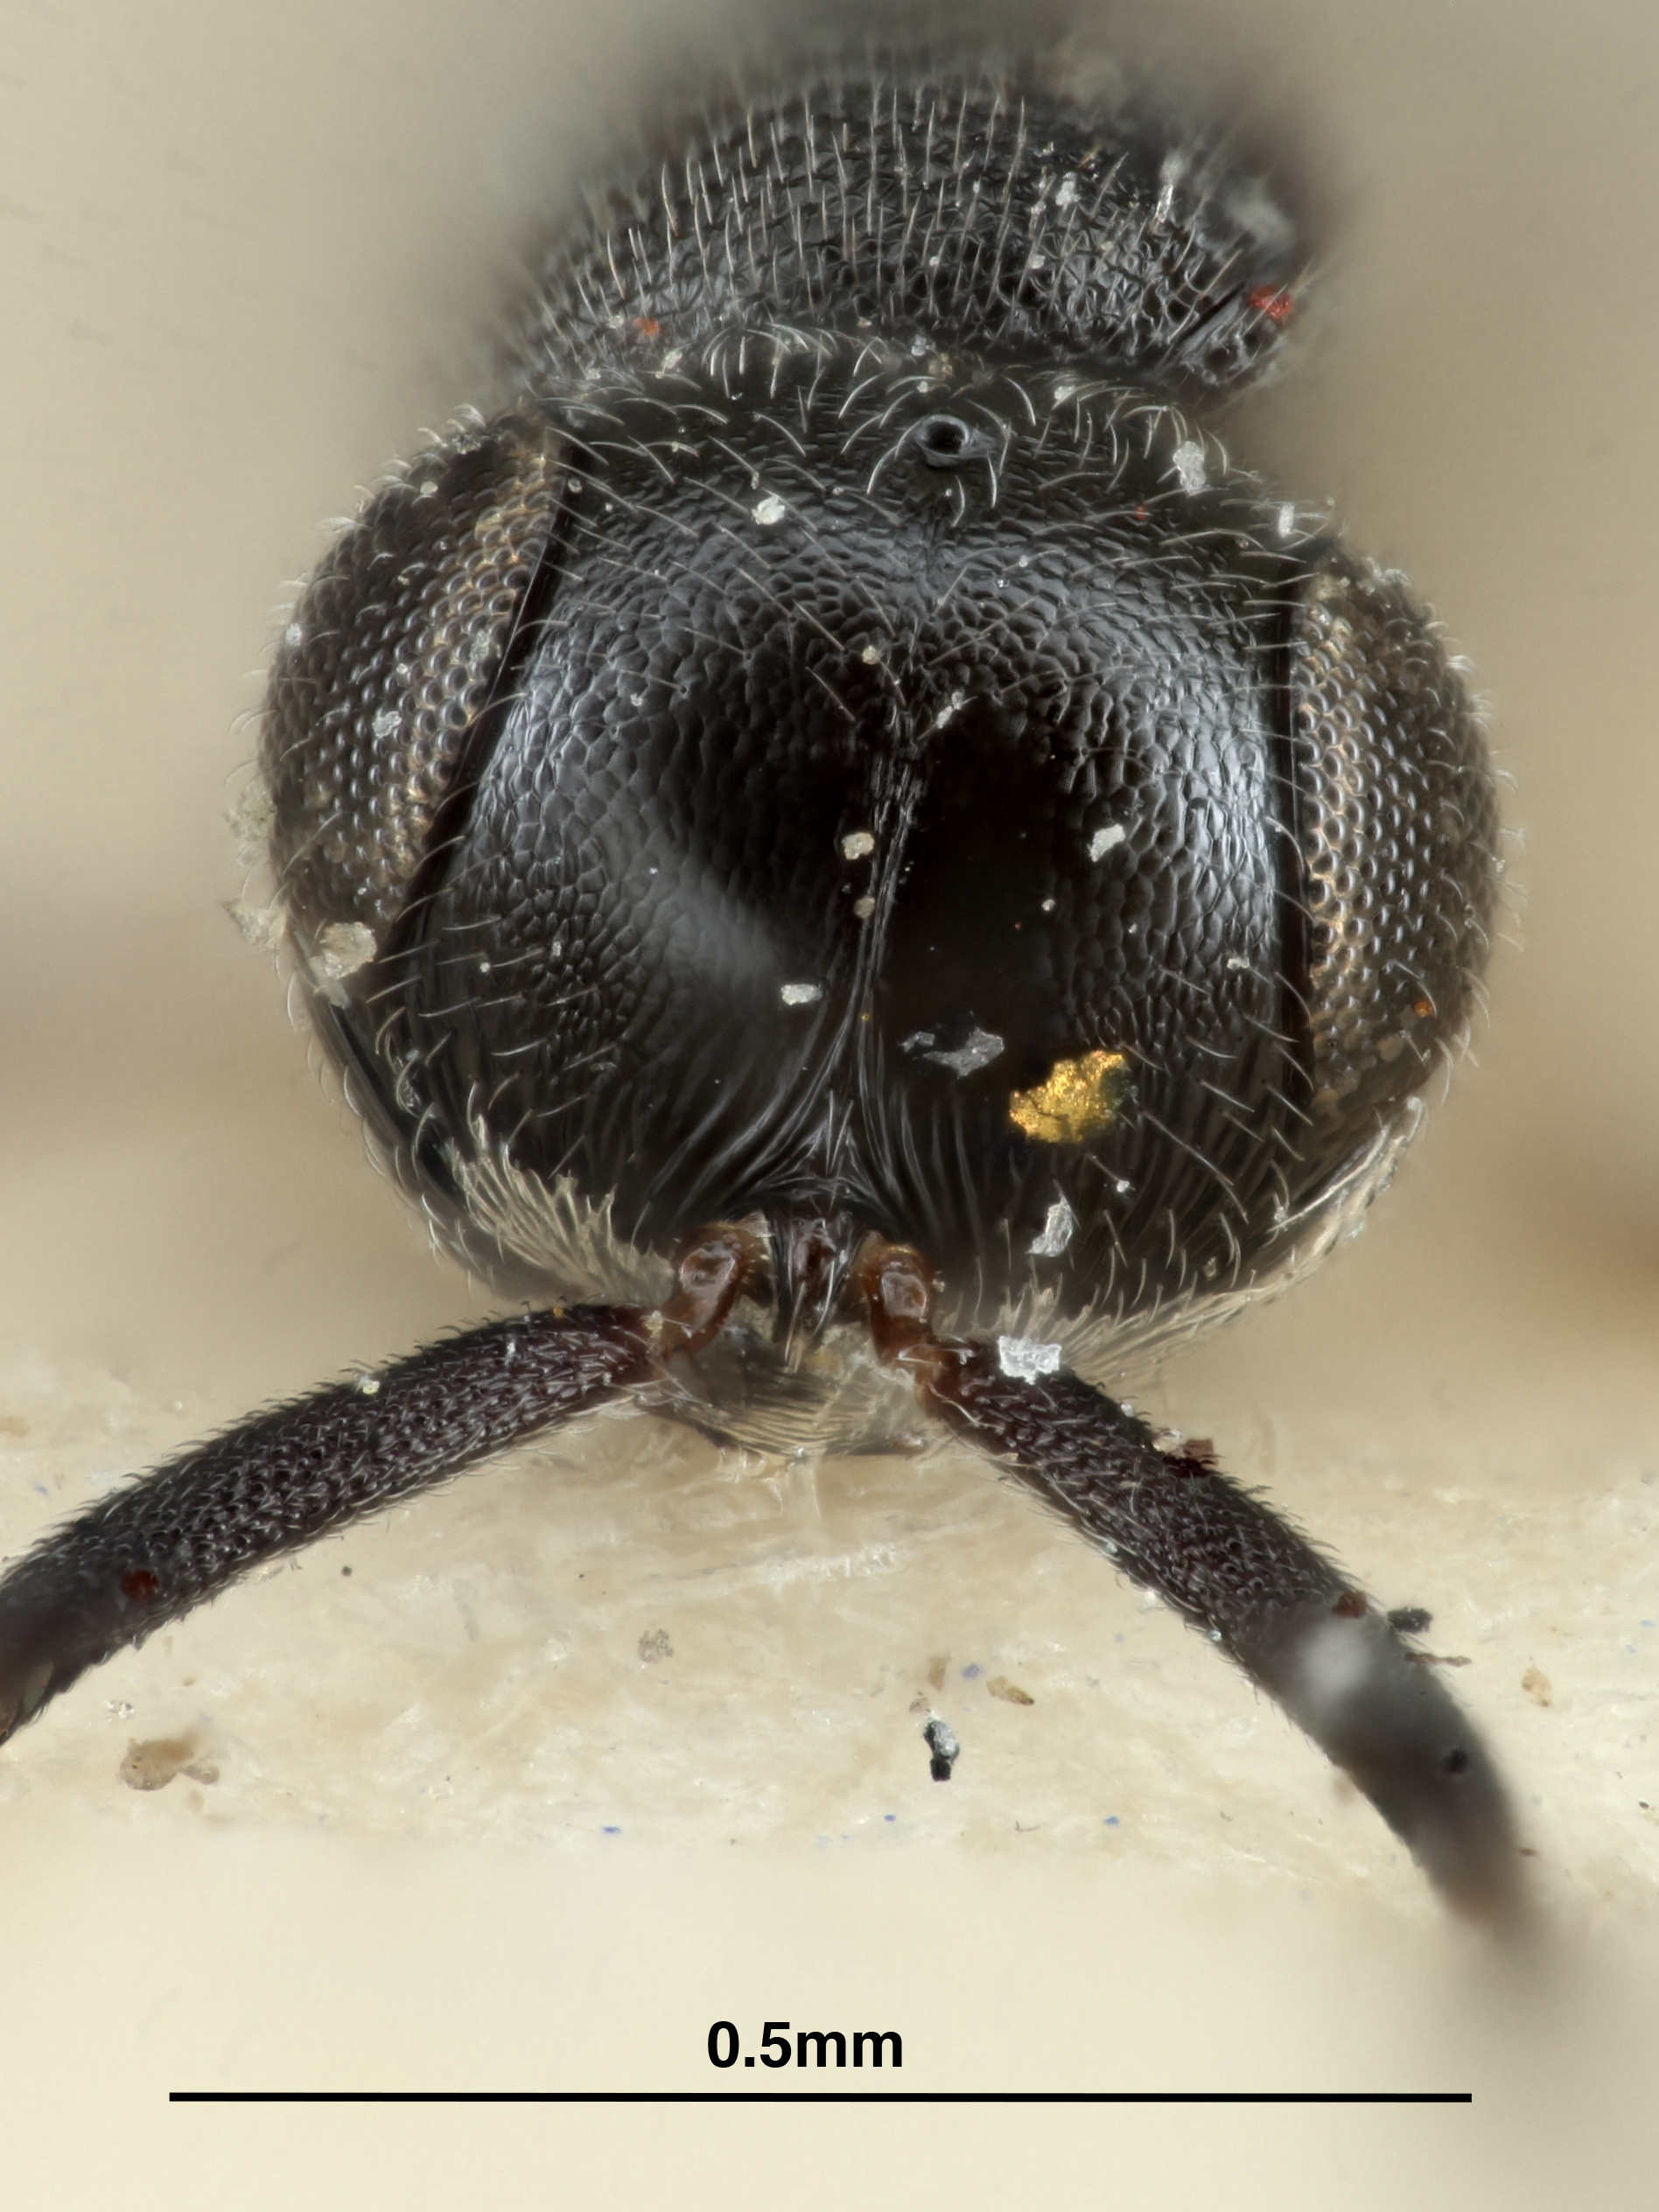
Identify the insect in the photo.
Trimorus robustus
